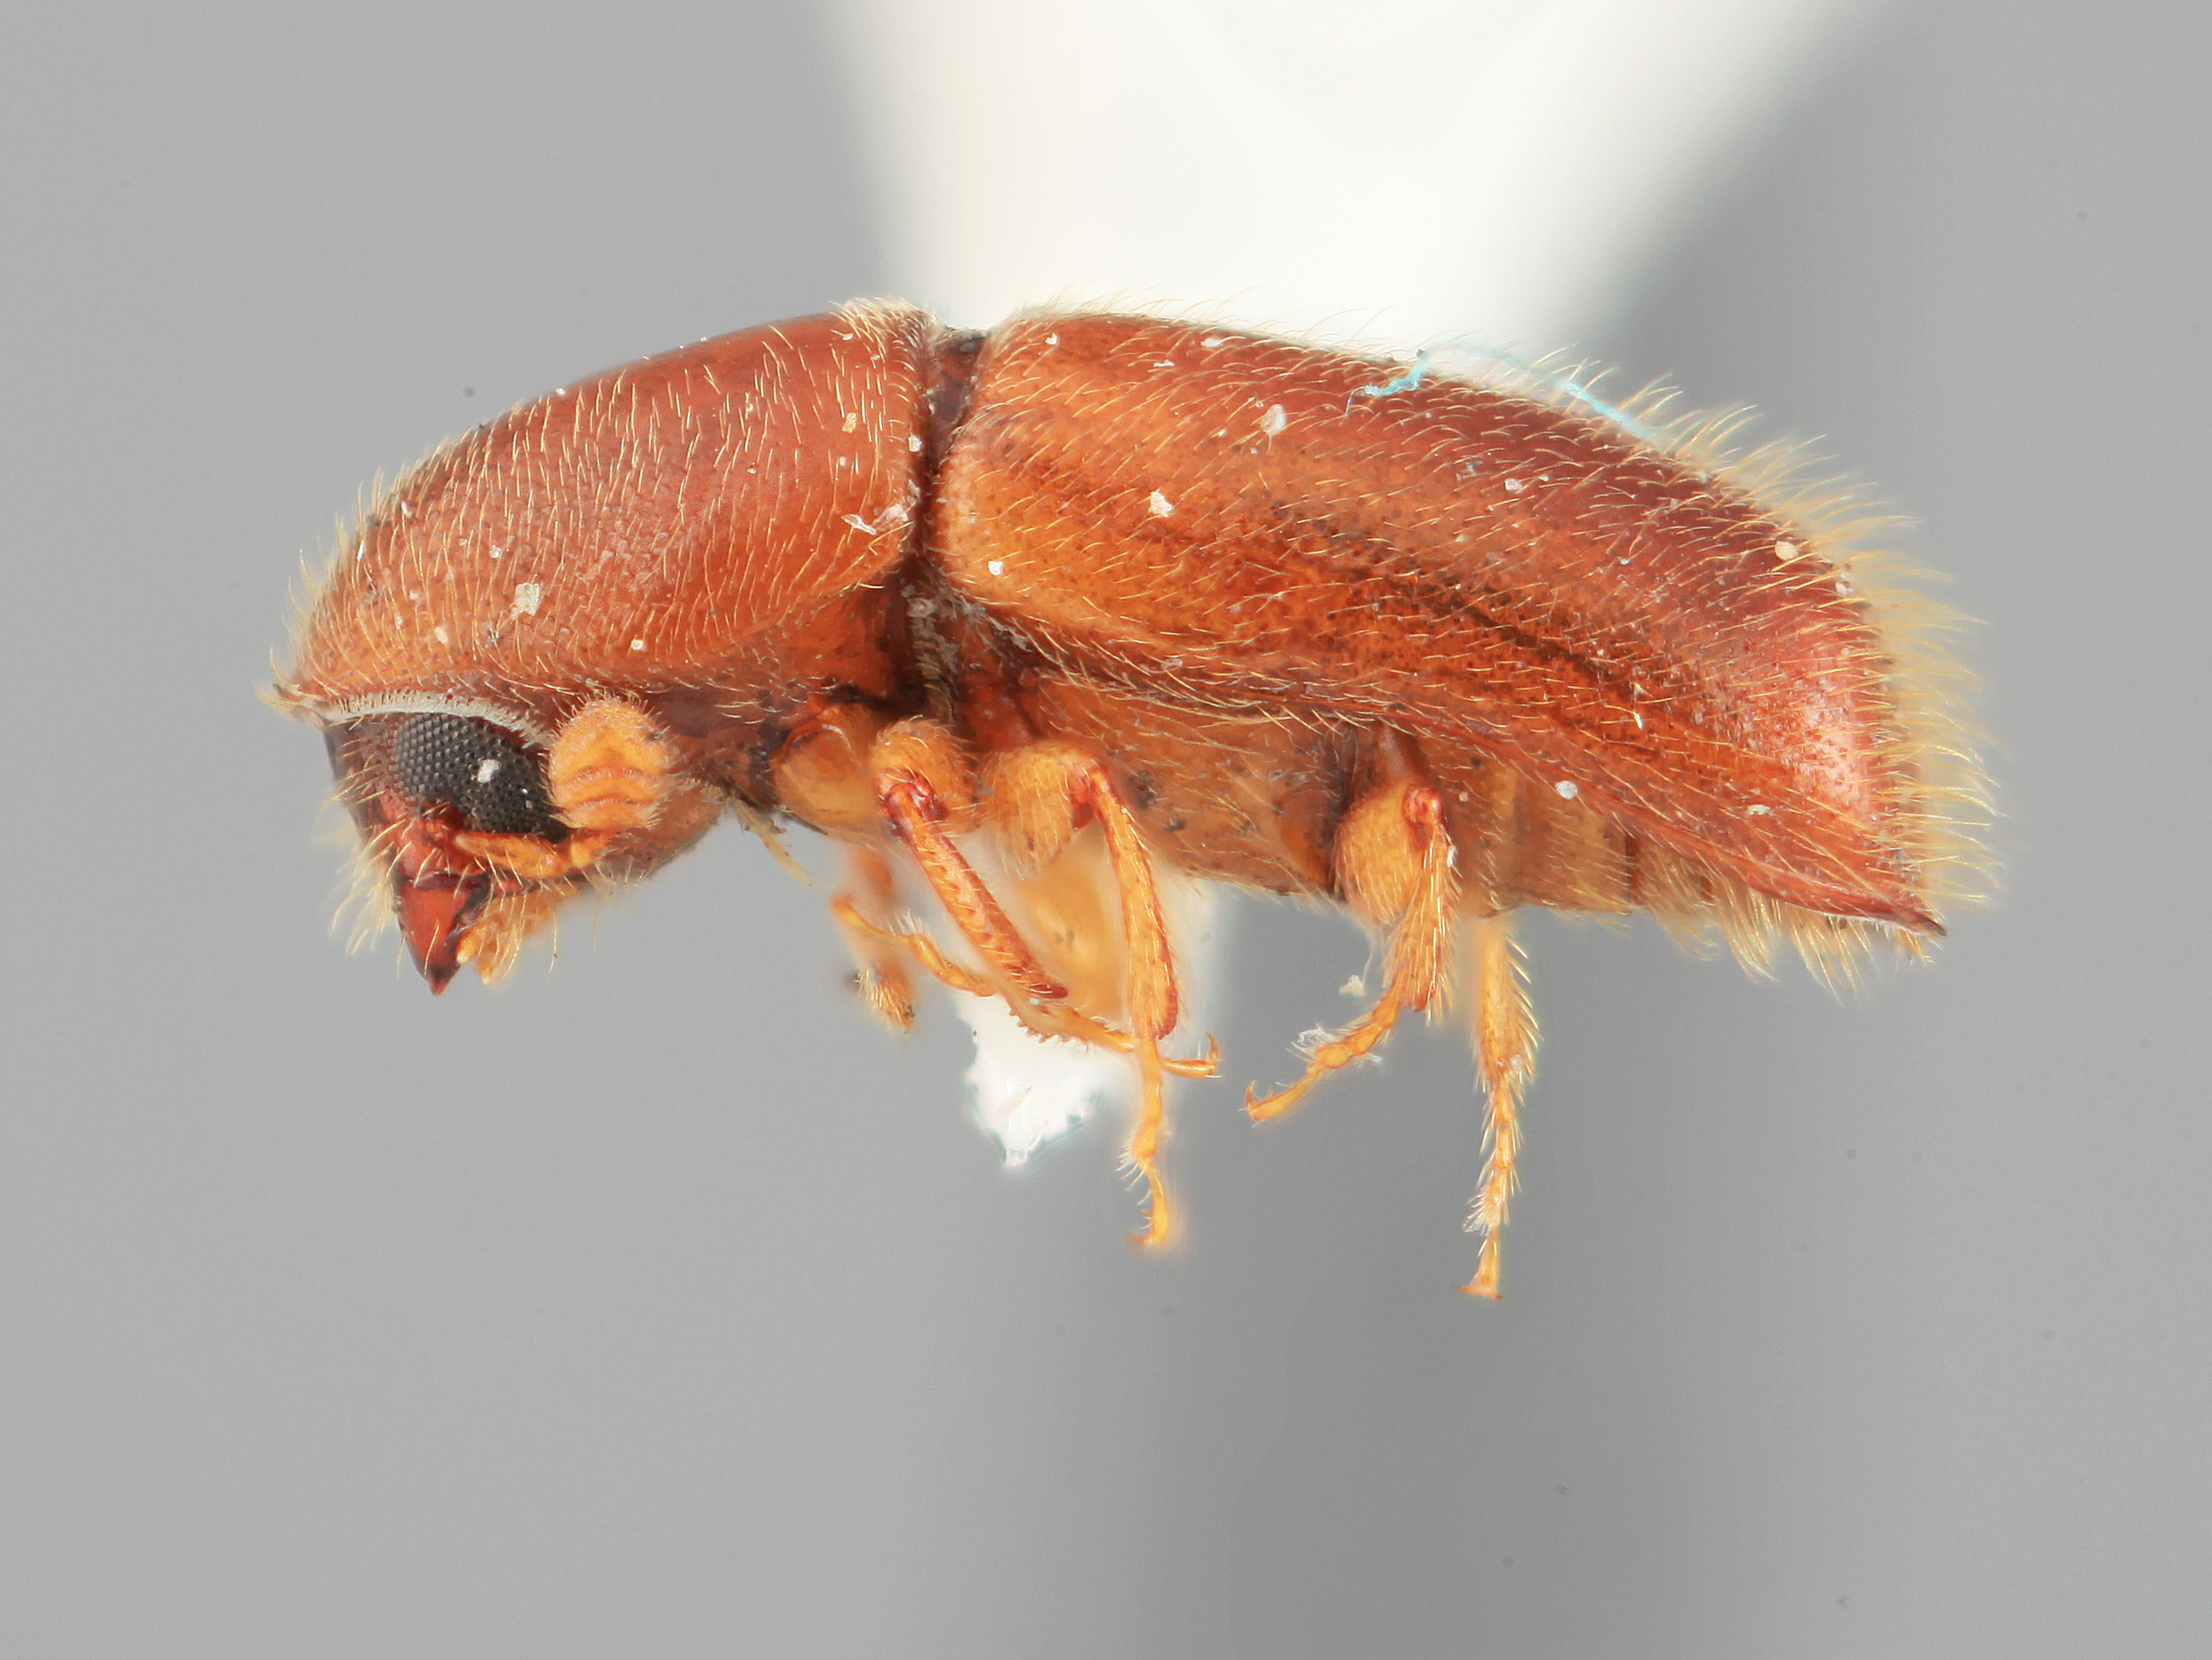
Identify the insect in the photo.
Gnathotrichus obscurus
